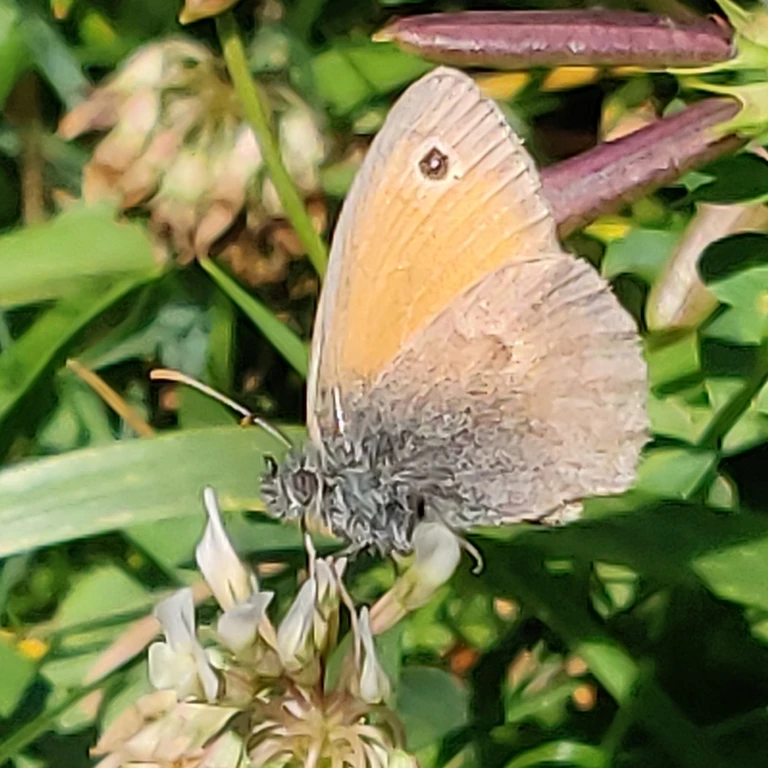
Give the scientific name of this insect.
Coenonympha pamphilus
